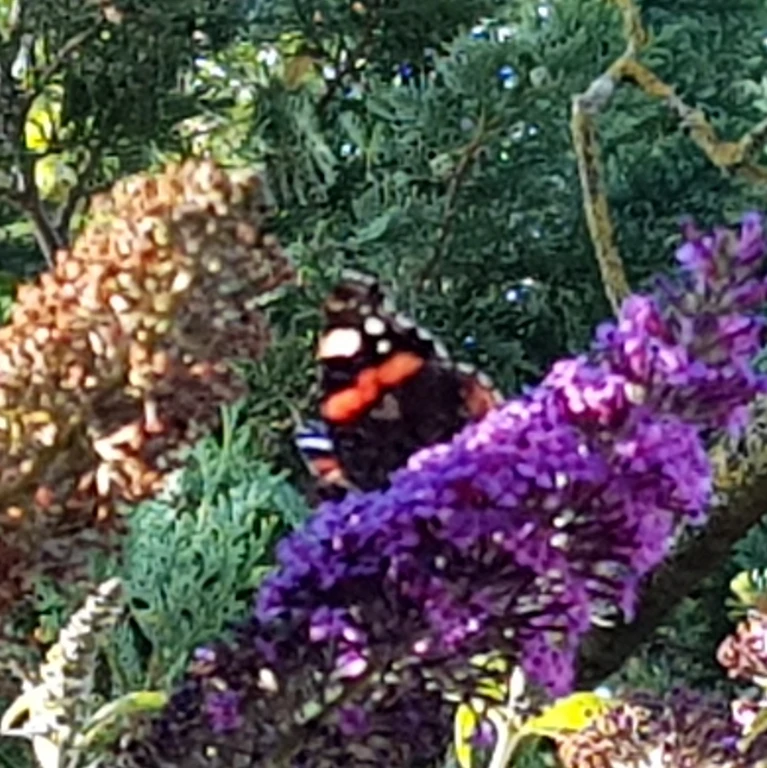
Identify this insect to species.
Vanessa atalanta
